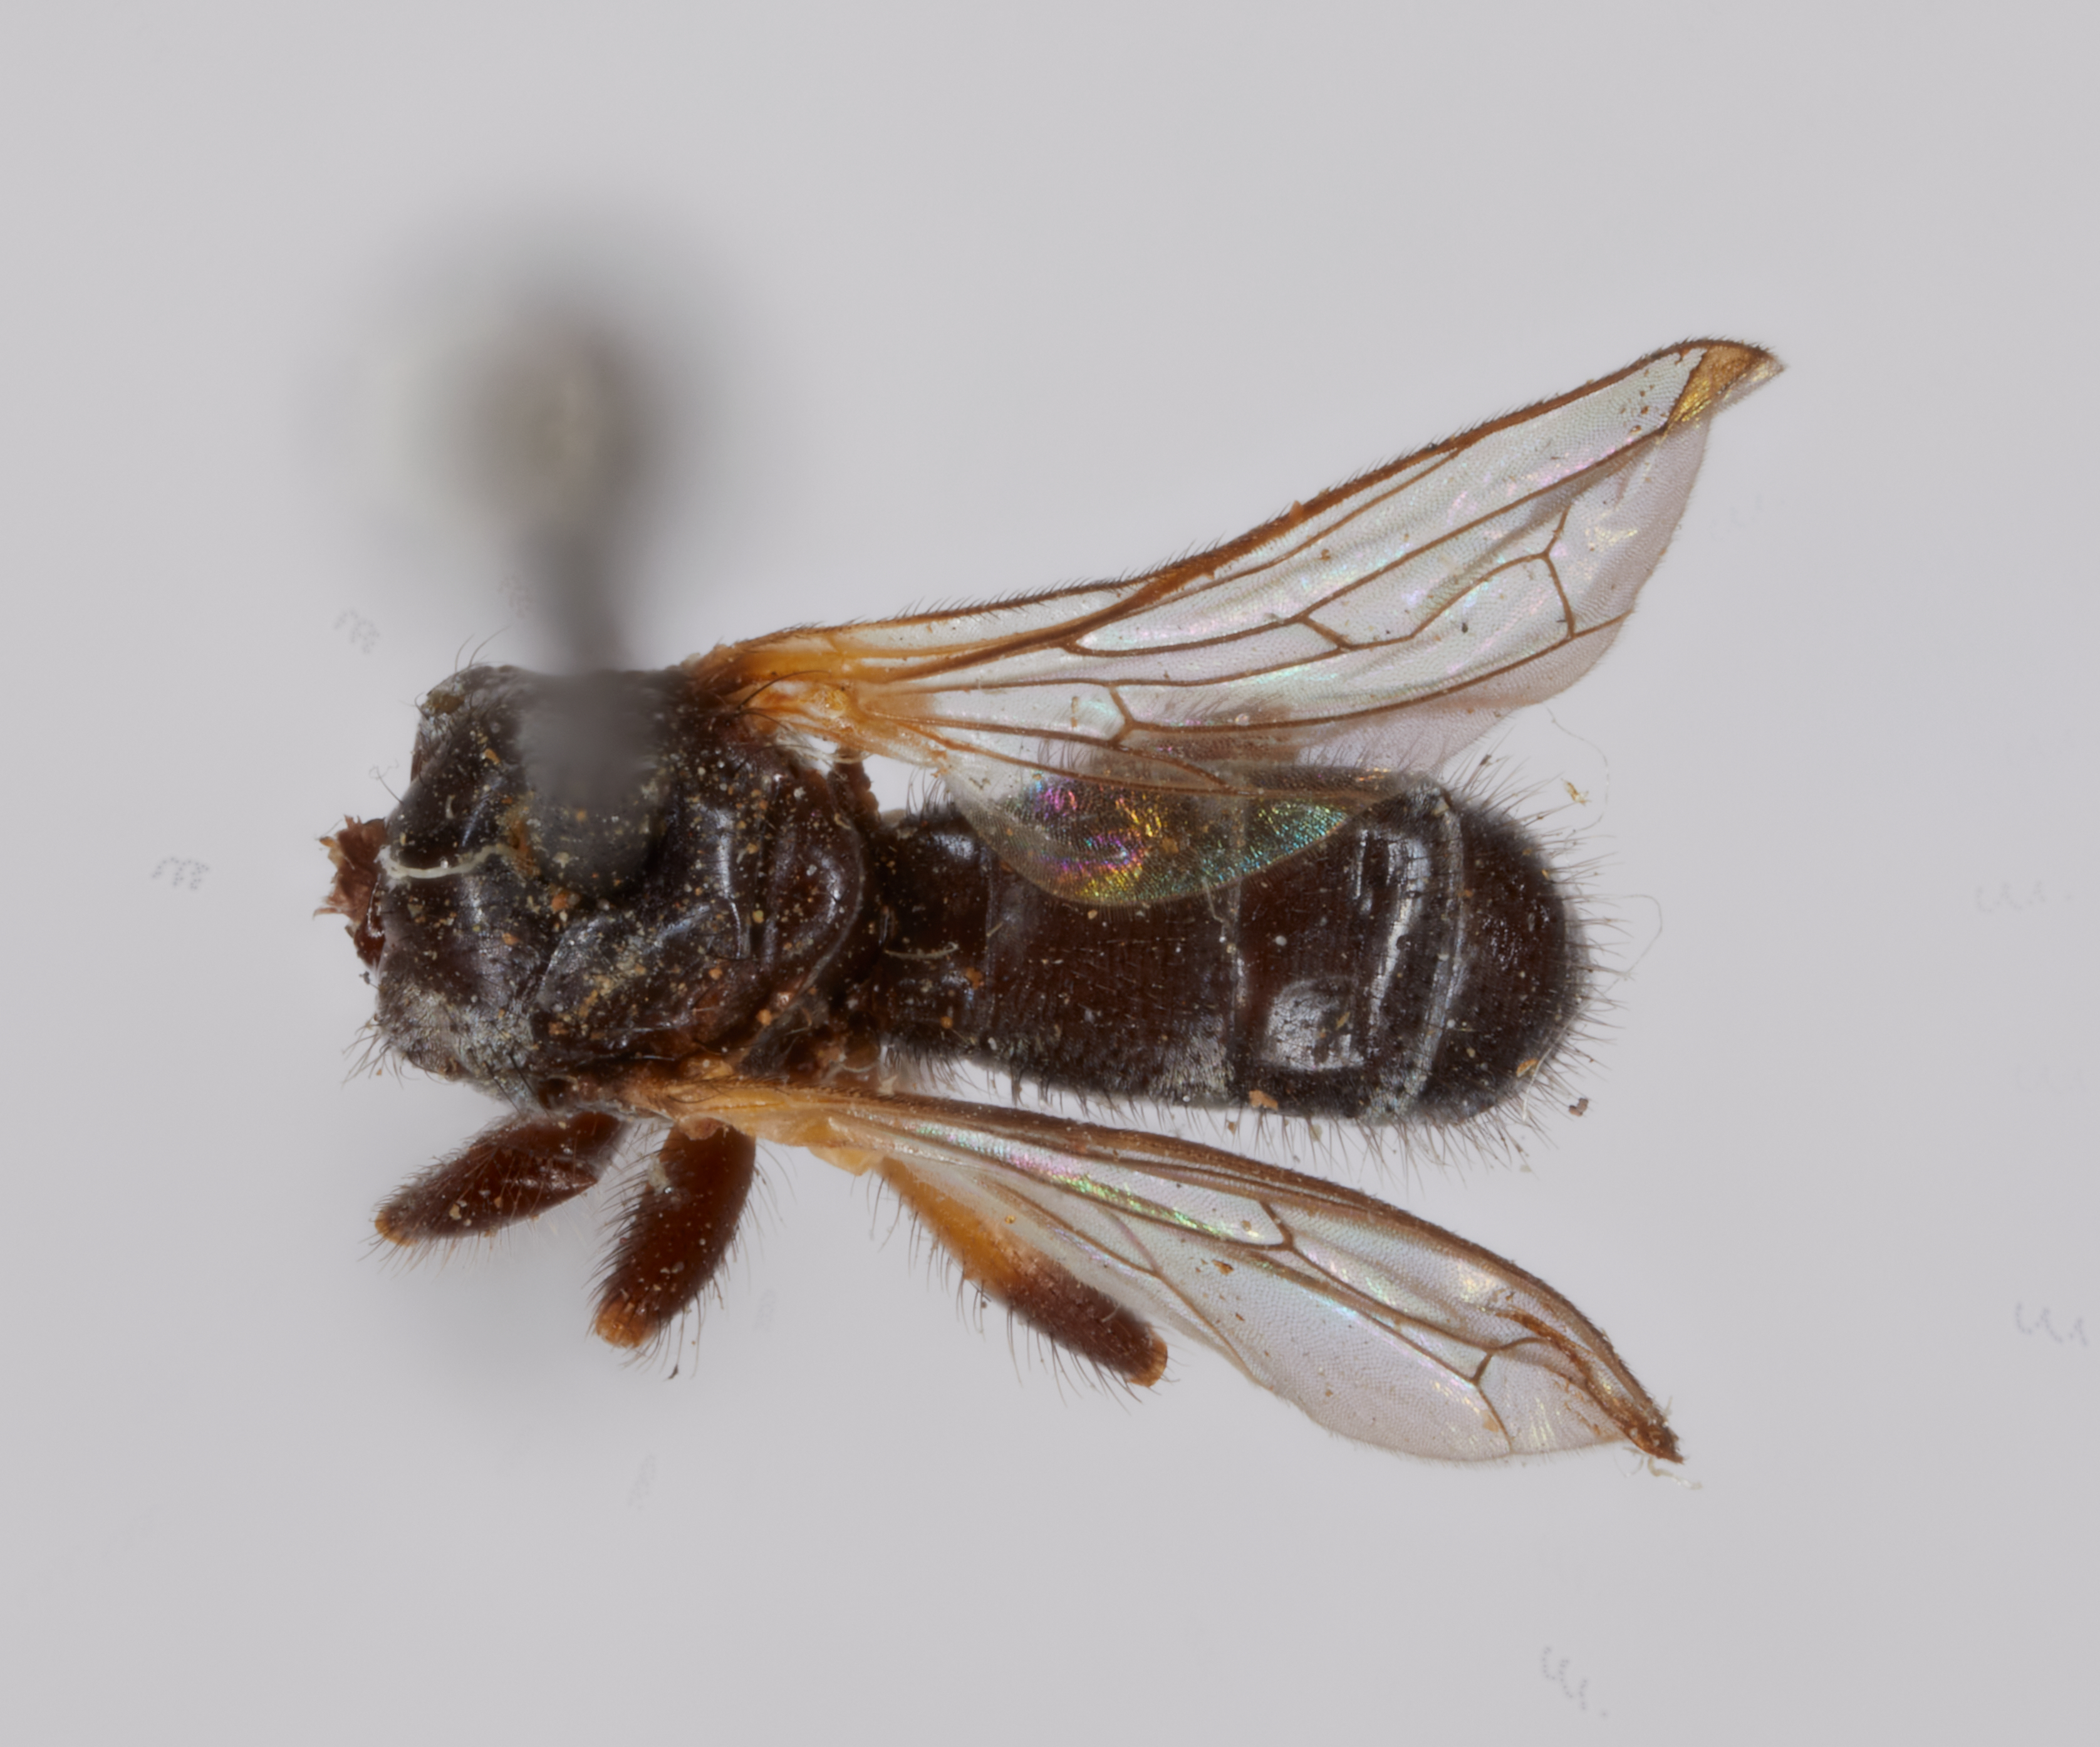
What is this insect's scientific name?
Occemyia hyalipennis
